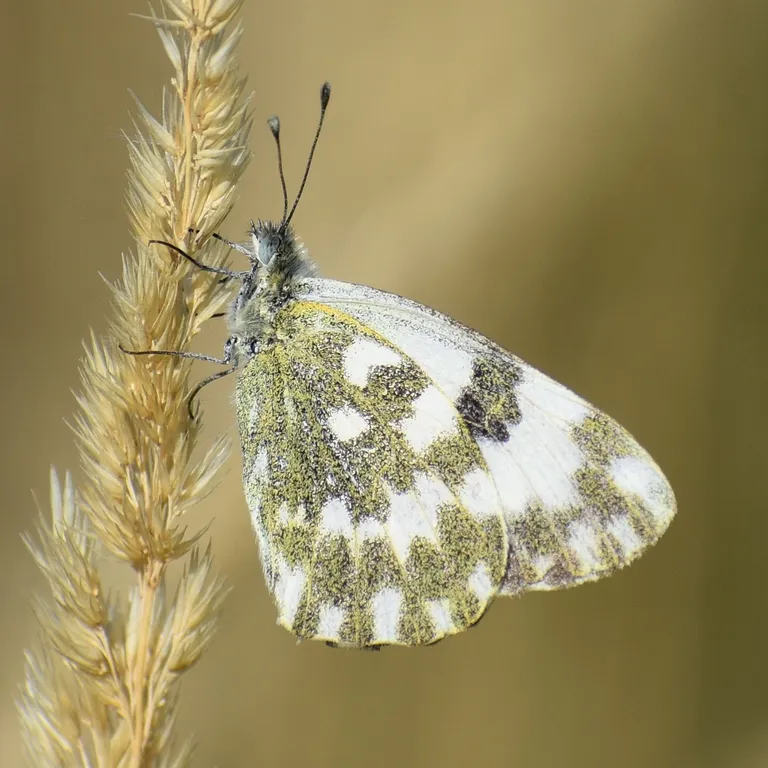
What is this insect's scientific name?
Pontia edusa
